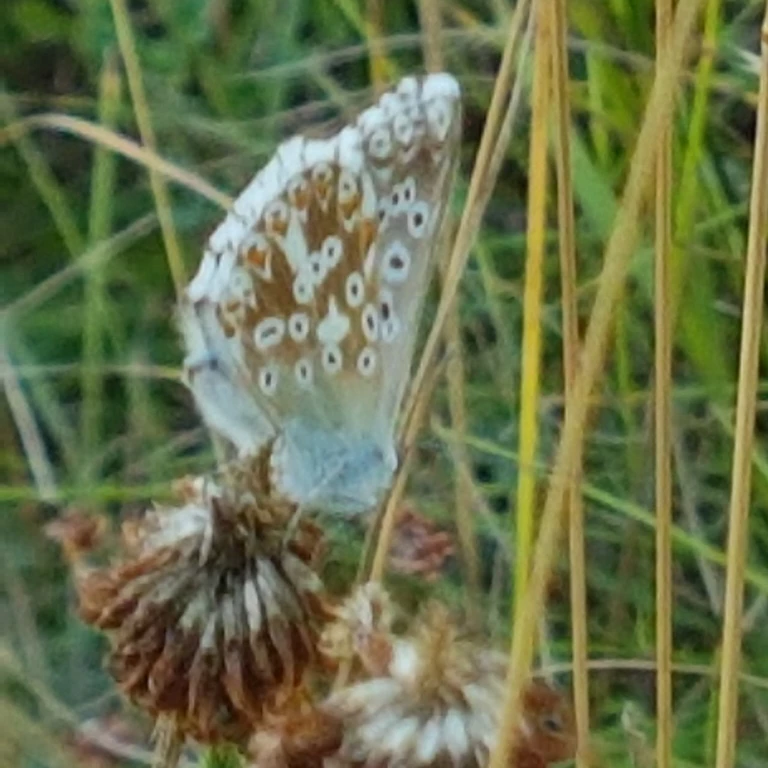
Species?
Lysandra coridon
